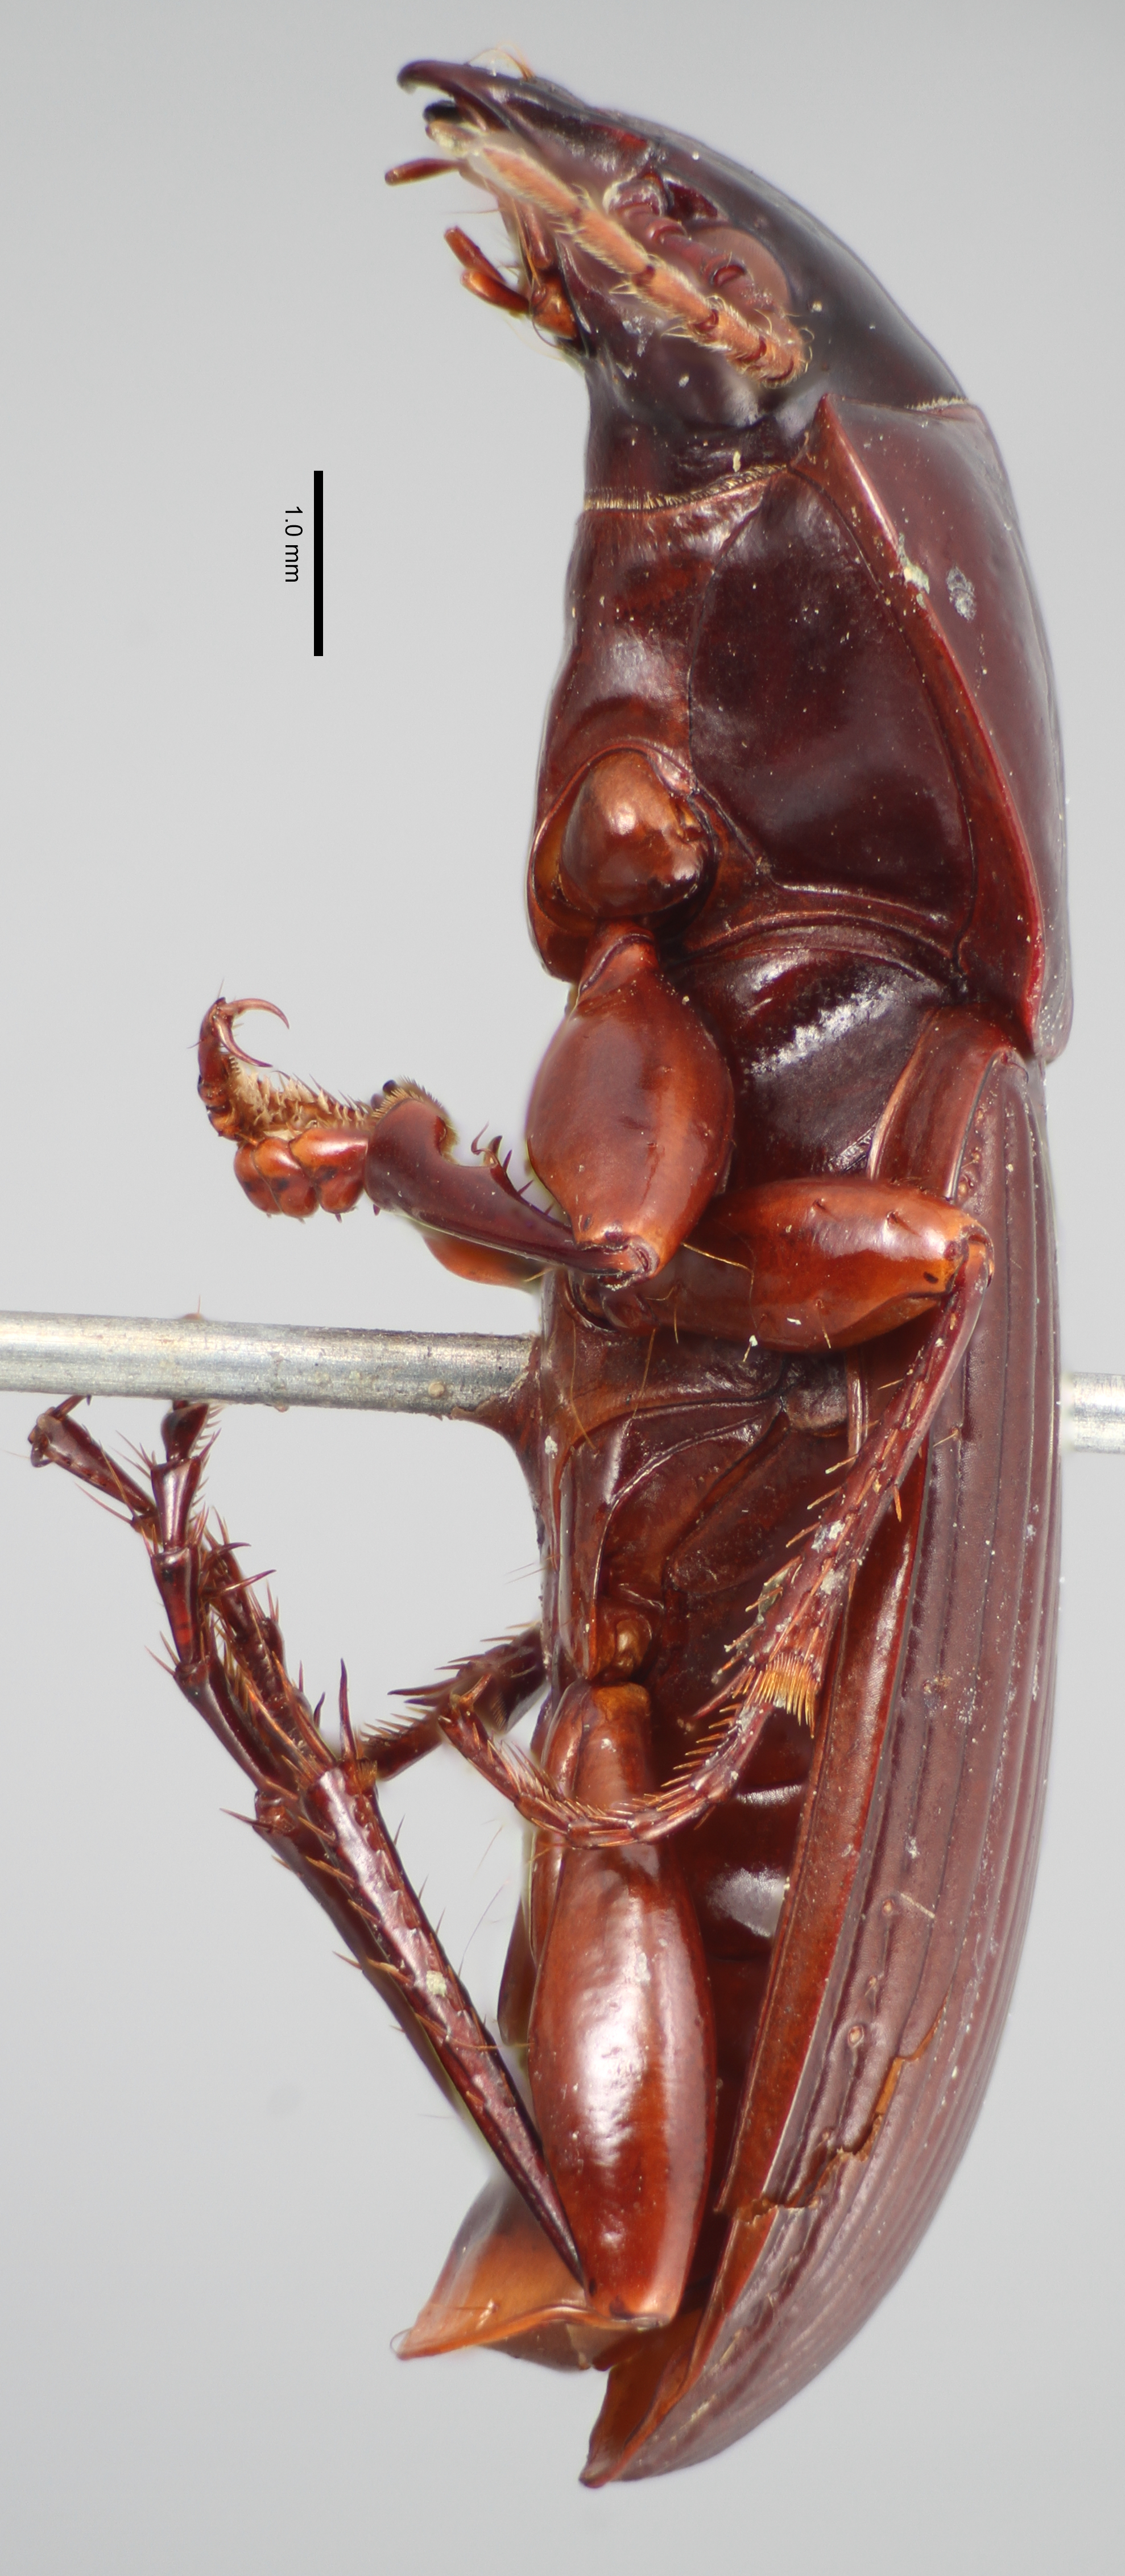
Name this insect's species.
Pterostichus kansanus (also Hypherpes kansanus)
